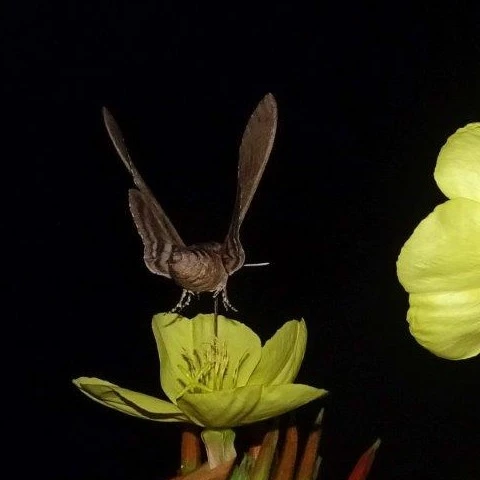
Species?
Agrius convolvuli
